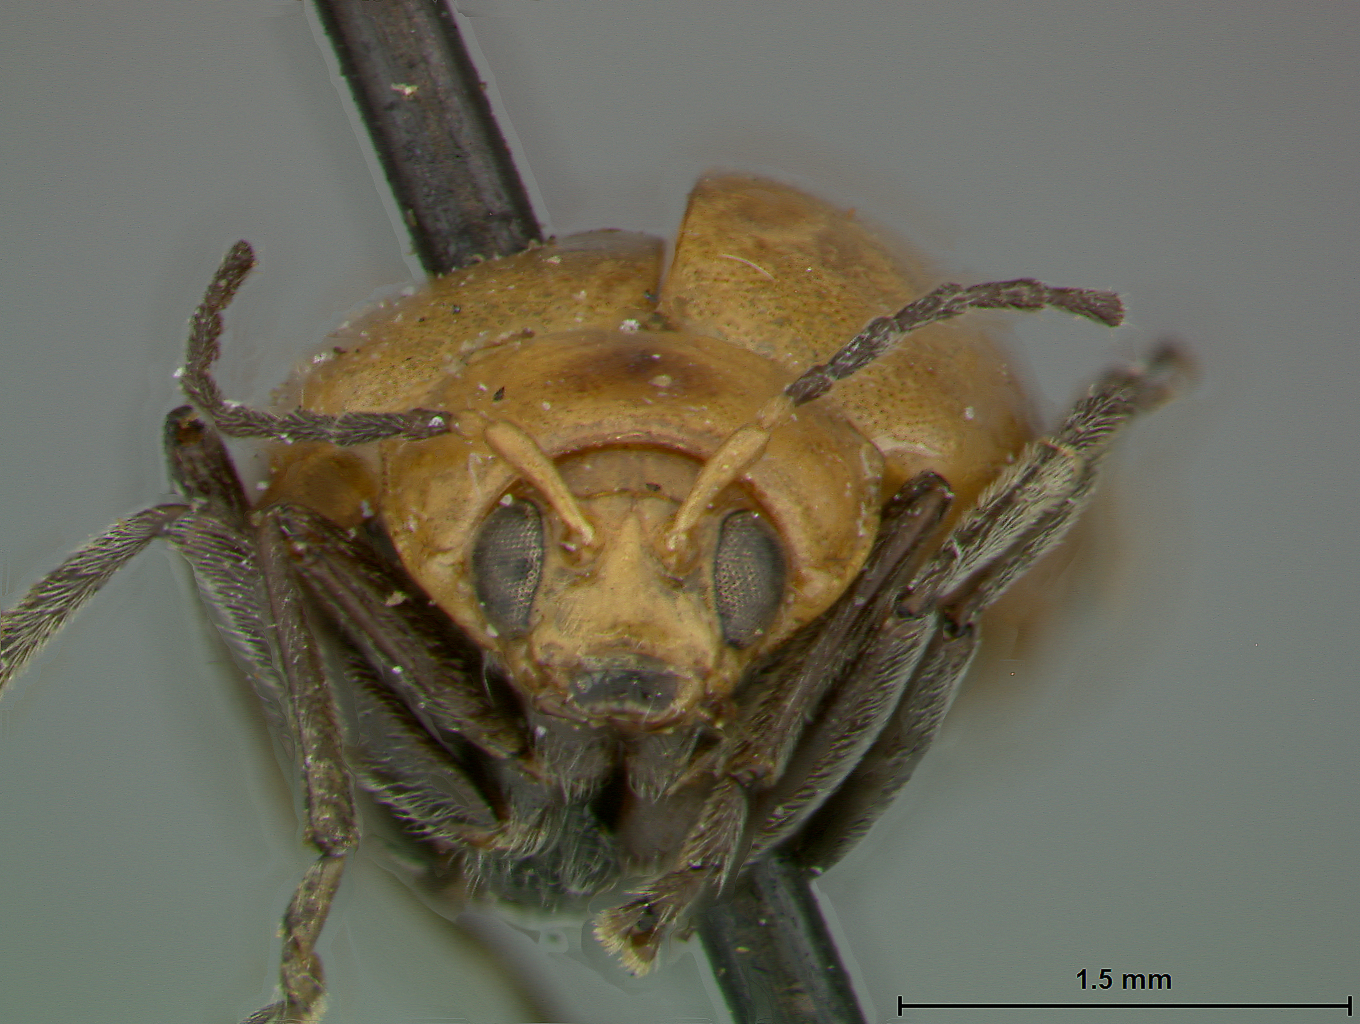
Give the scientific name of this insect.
Atrachya pedestris
